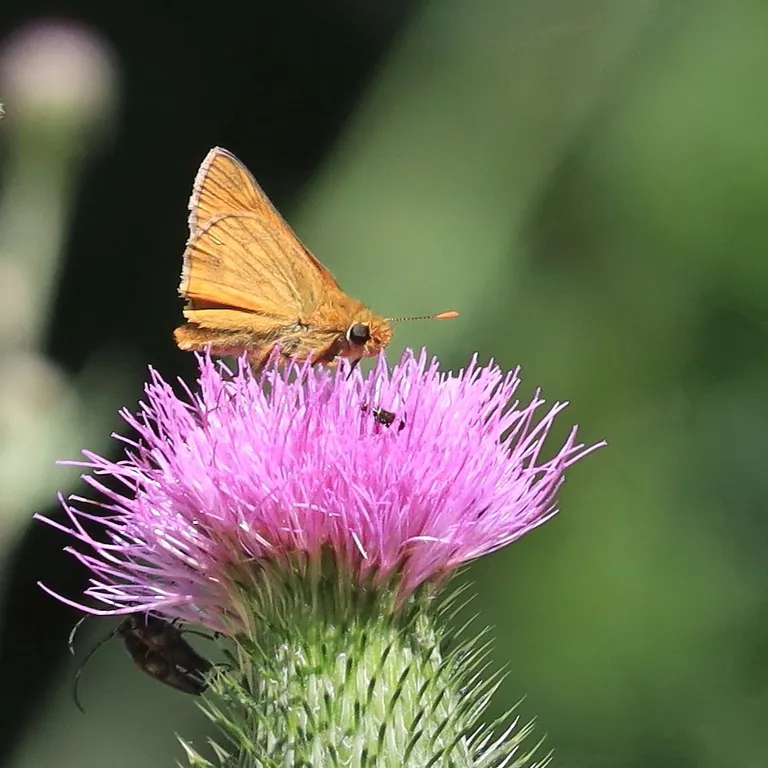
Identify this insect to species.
Ochlodes sylvanus (also Ochlodes venata)
